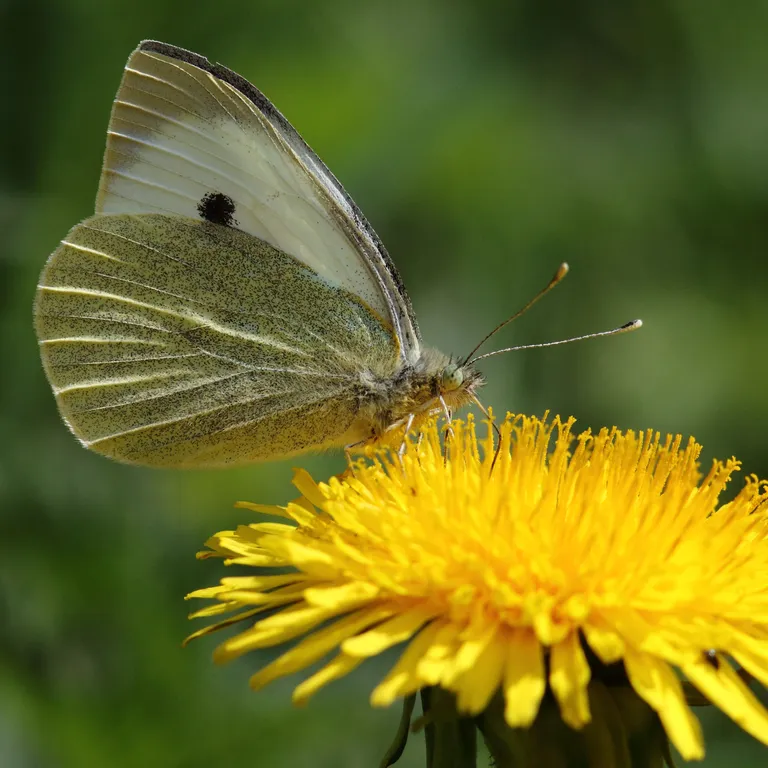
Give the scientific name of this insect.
Pieris brassicae
